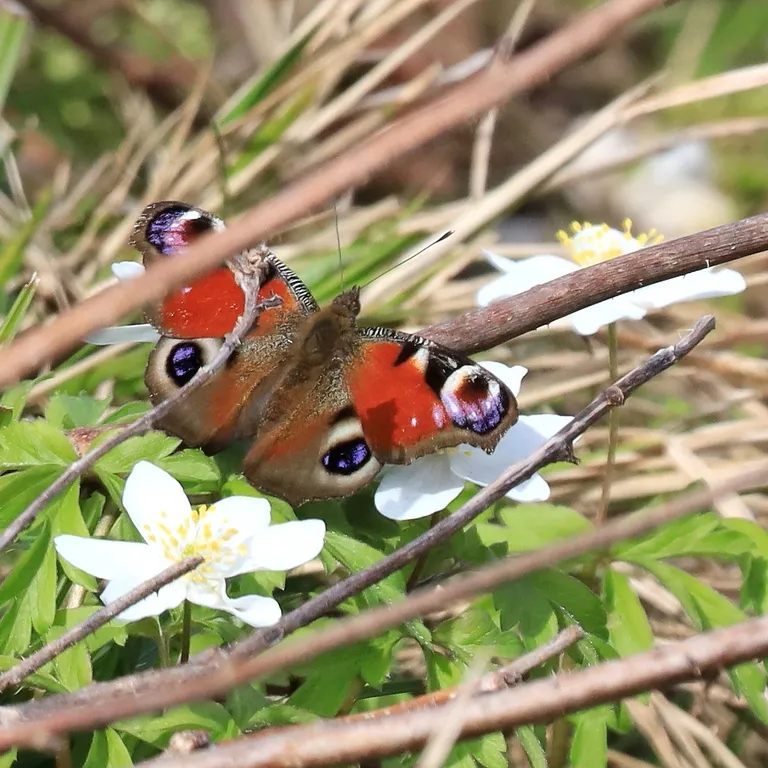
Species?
Aglais io
